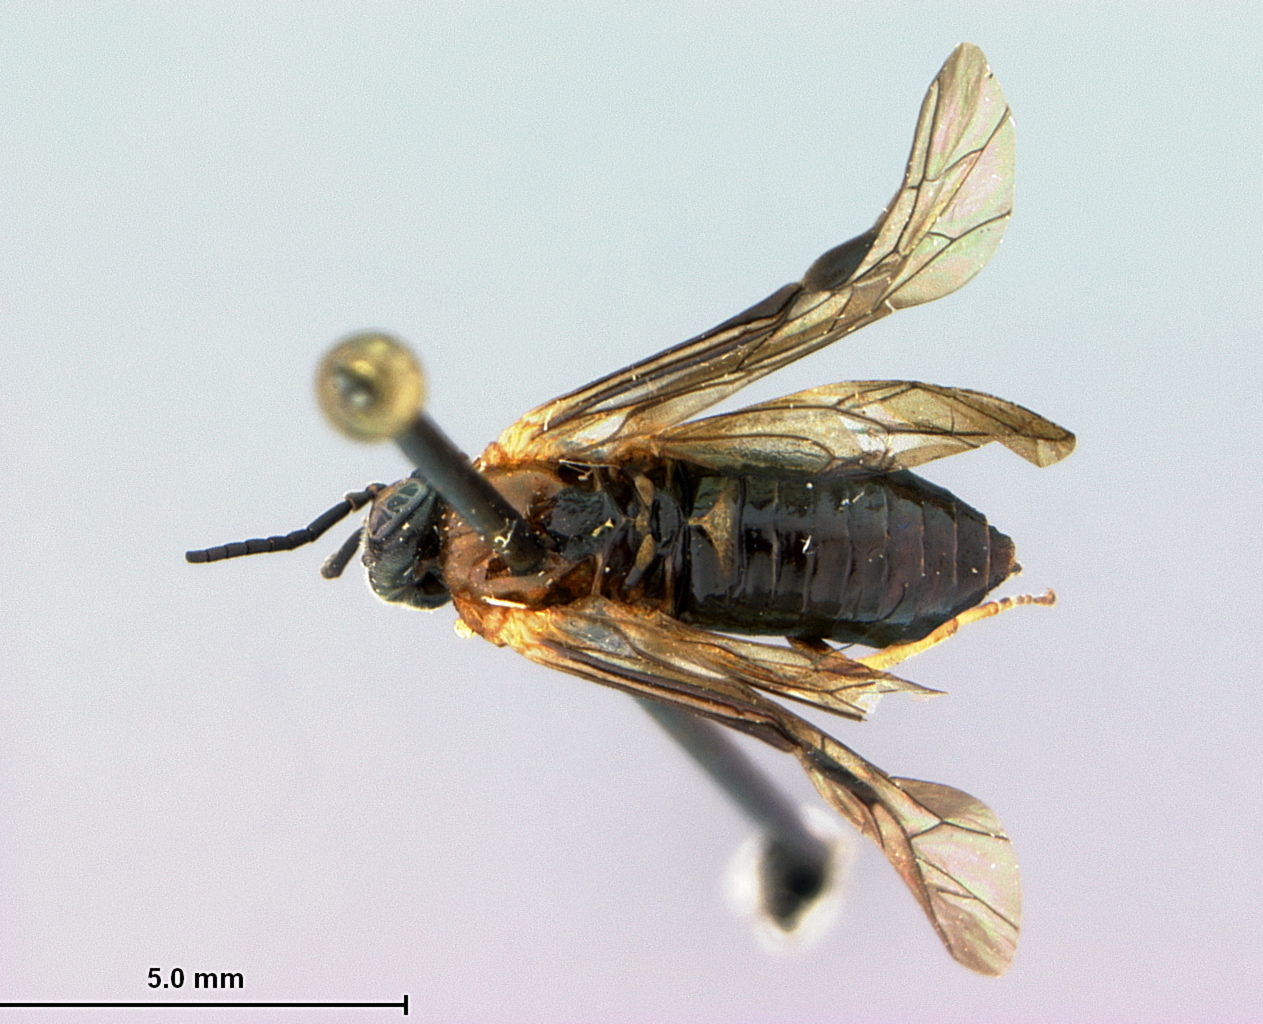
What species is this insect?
Phrontosoma brocca
